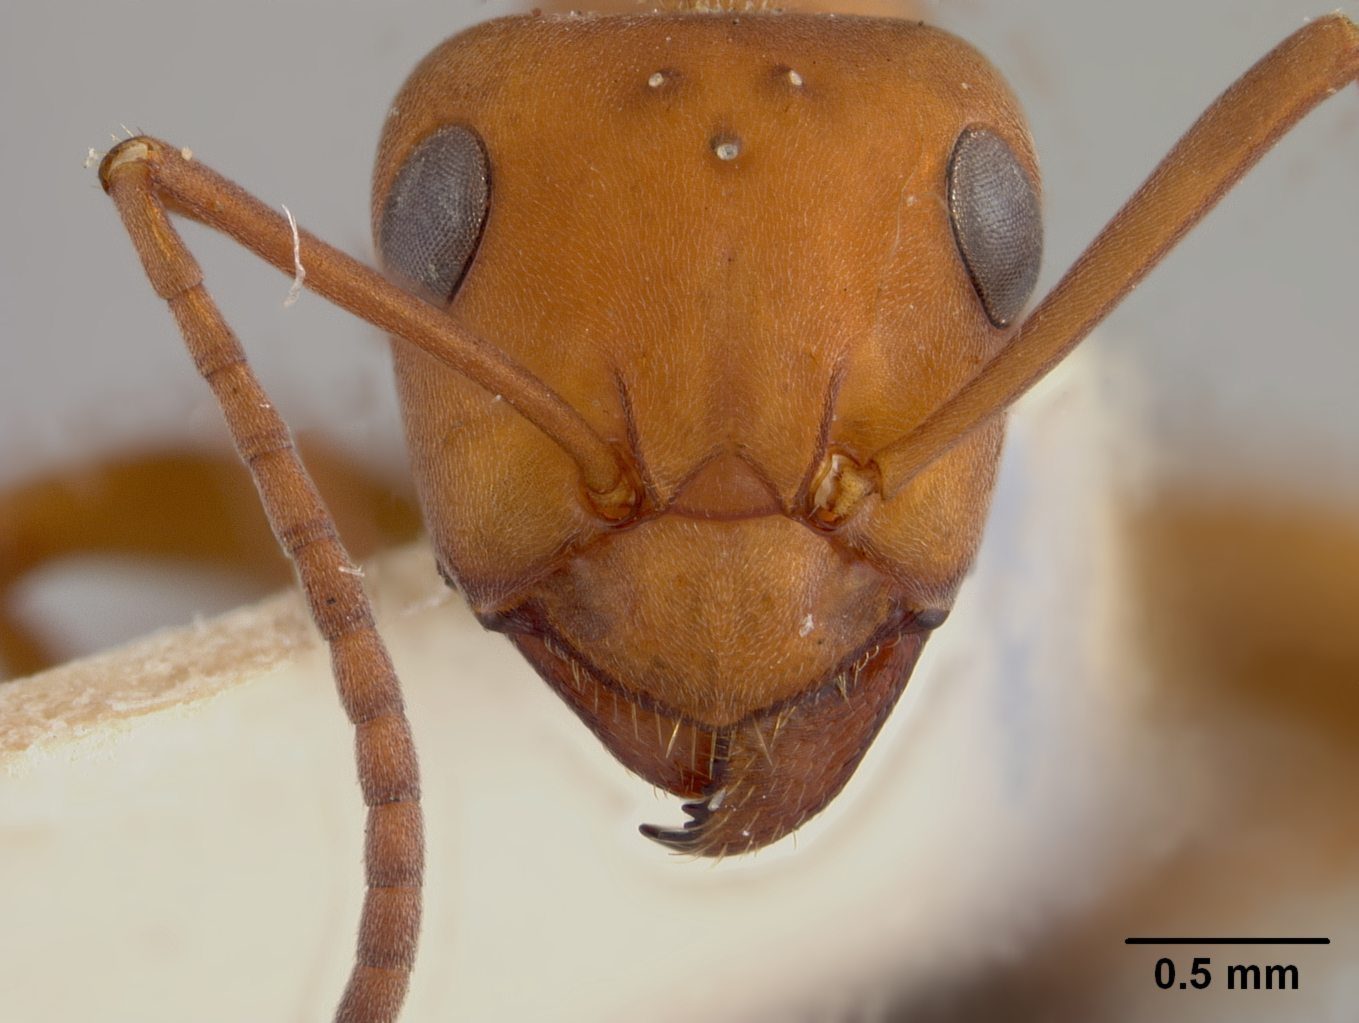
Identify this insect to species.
Formica truncicola
